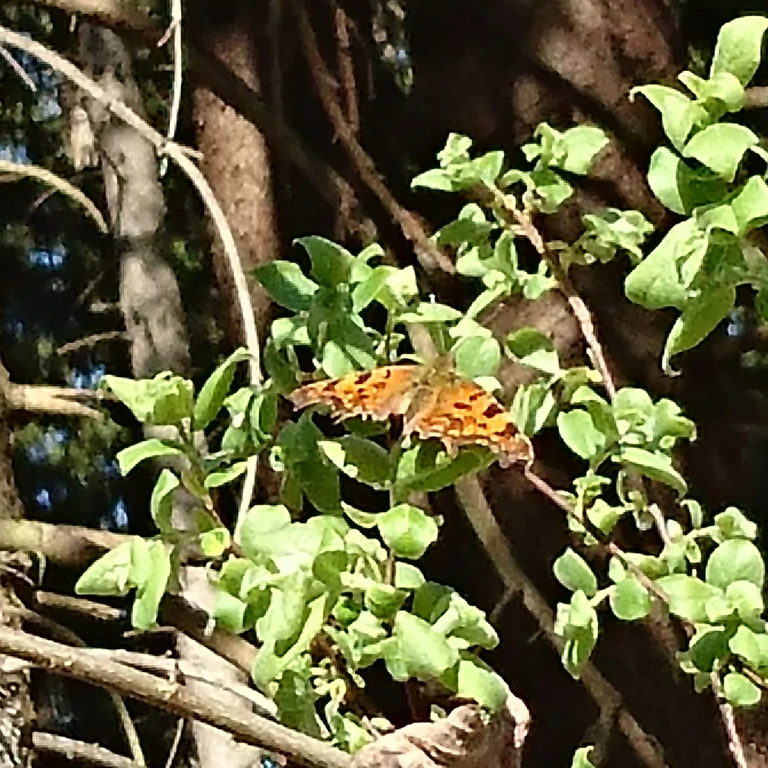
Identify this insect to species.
Polygonia c-album
